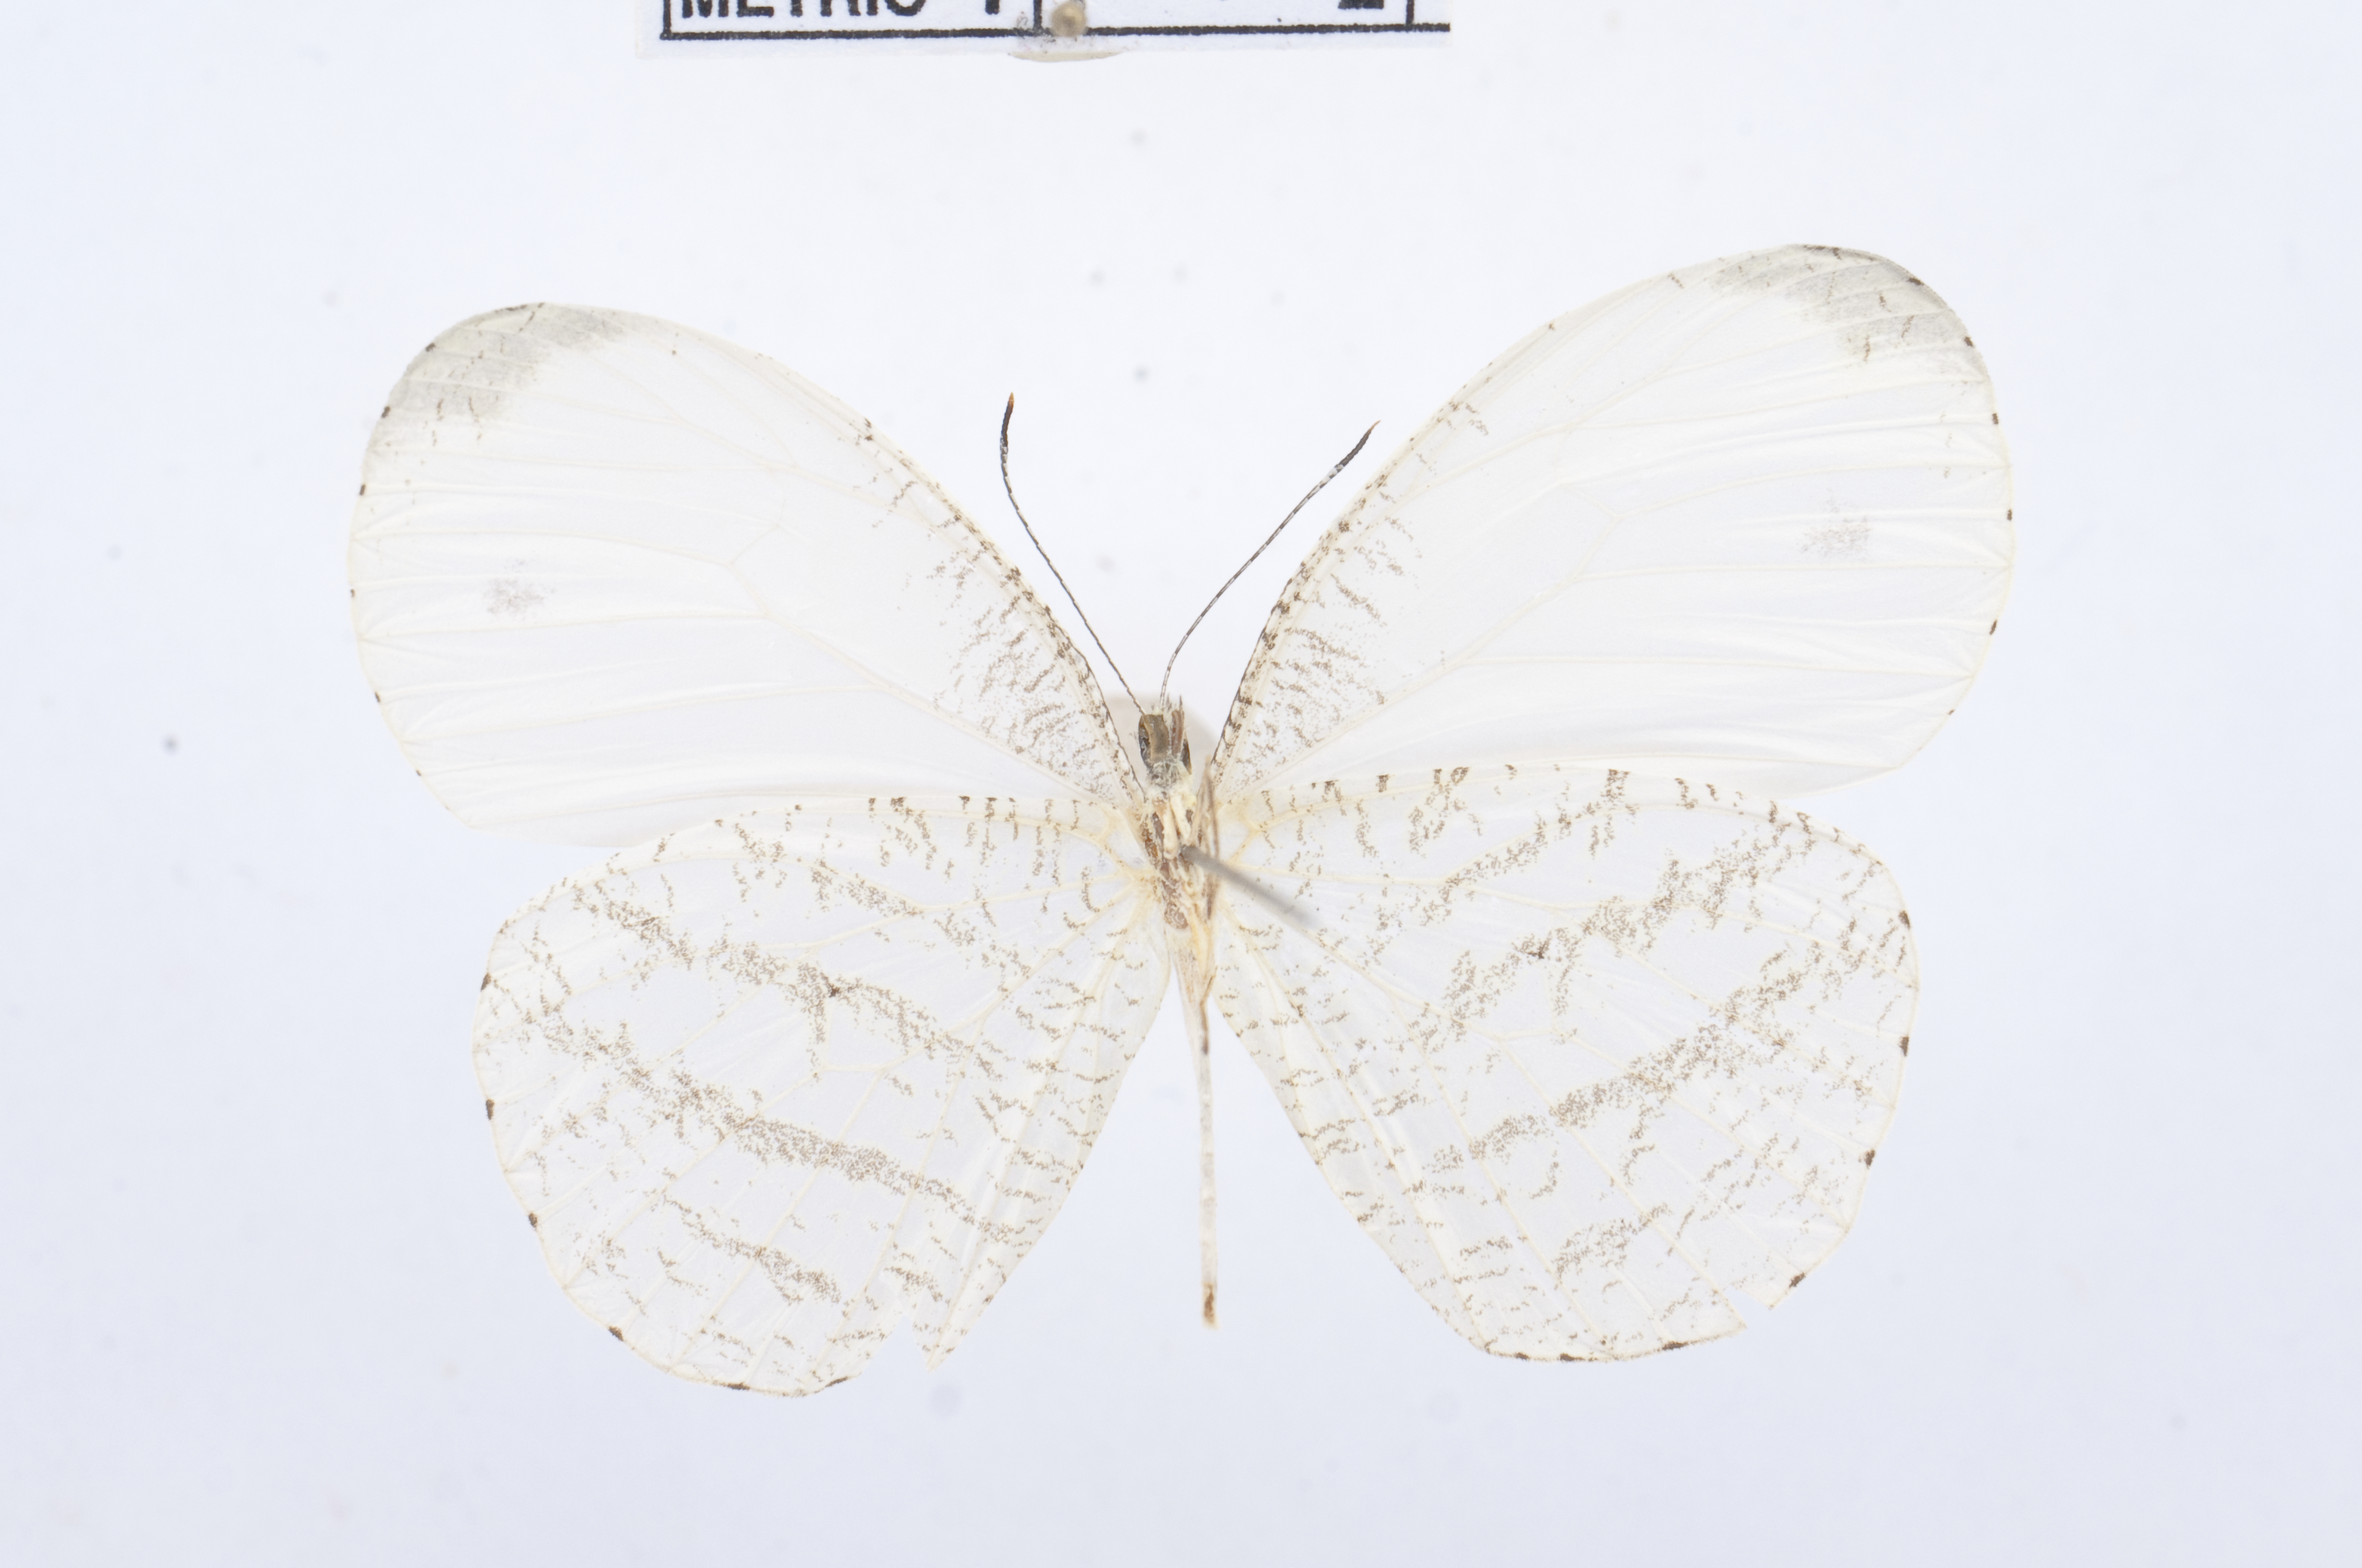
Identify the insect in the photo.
Leptosia hybrida
